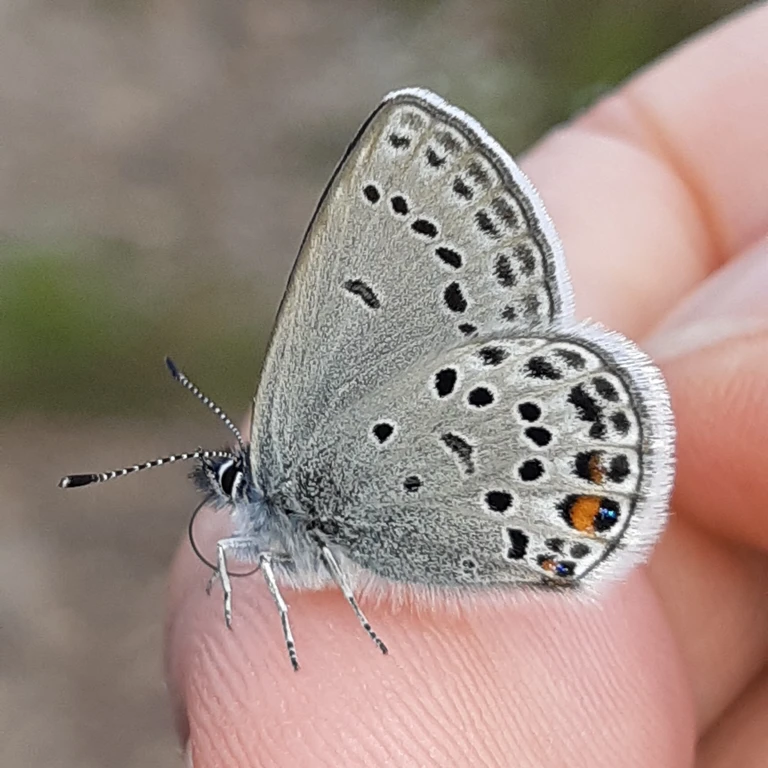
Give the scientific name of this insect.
Agriades optilete (also Vacciniina optilete)
